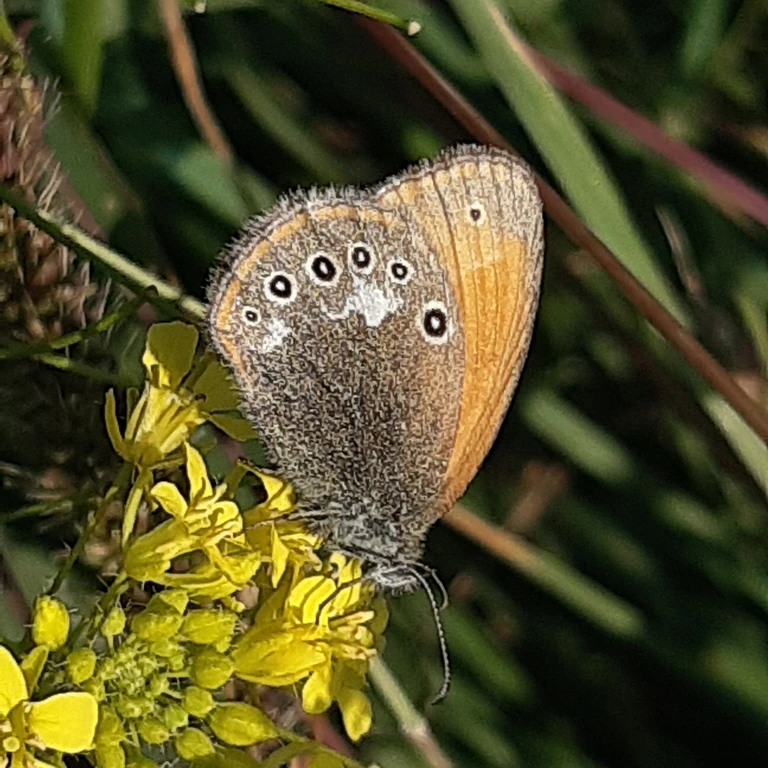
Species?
Coenonympha glycerion (also Coenonympha iphis)
